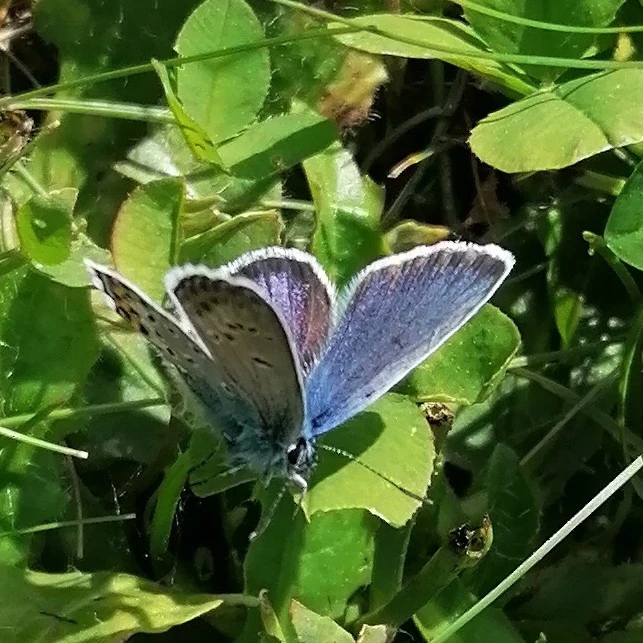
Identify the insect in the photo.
Plebejus argus
